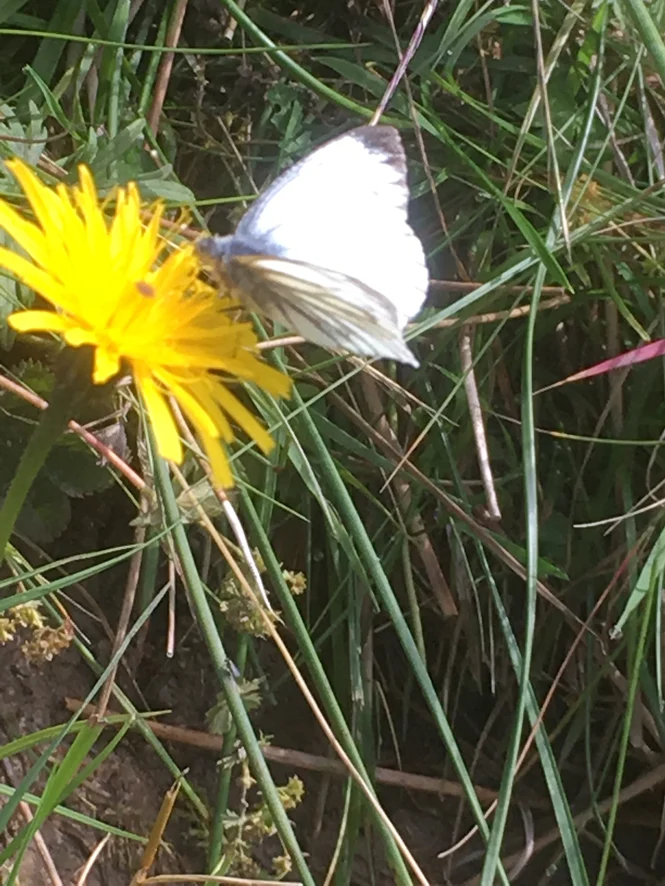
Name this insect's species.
Pieris napi
